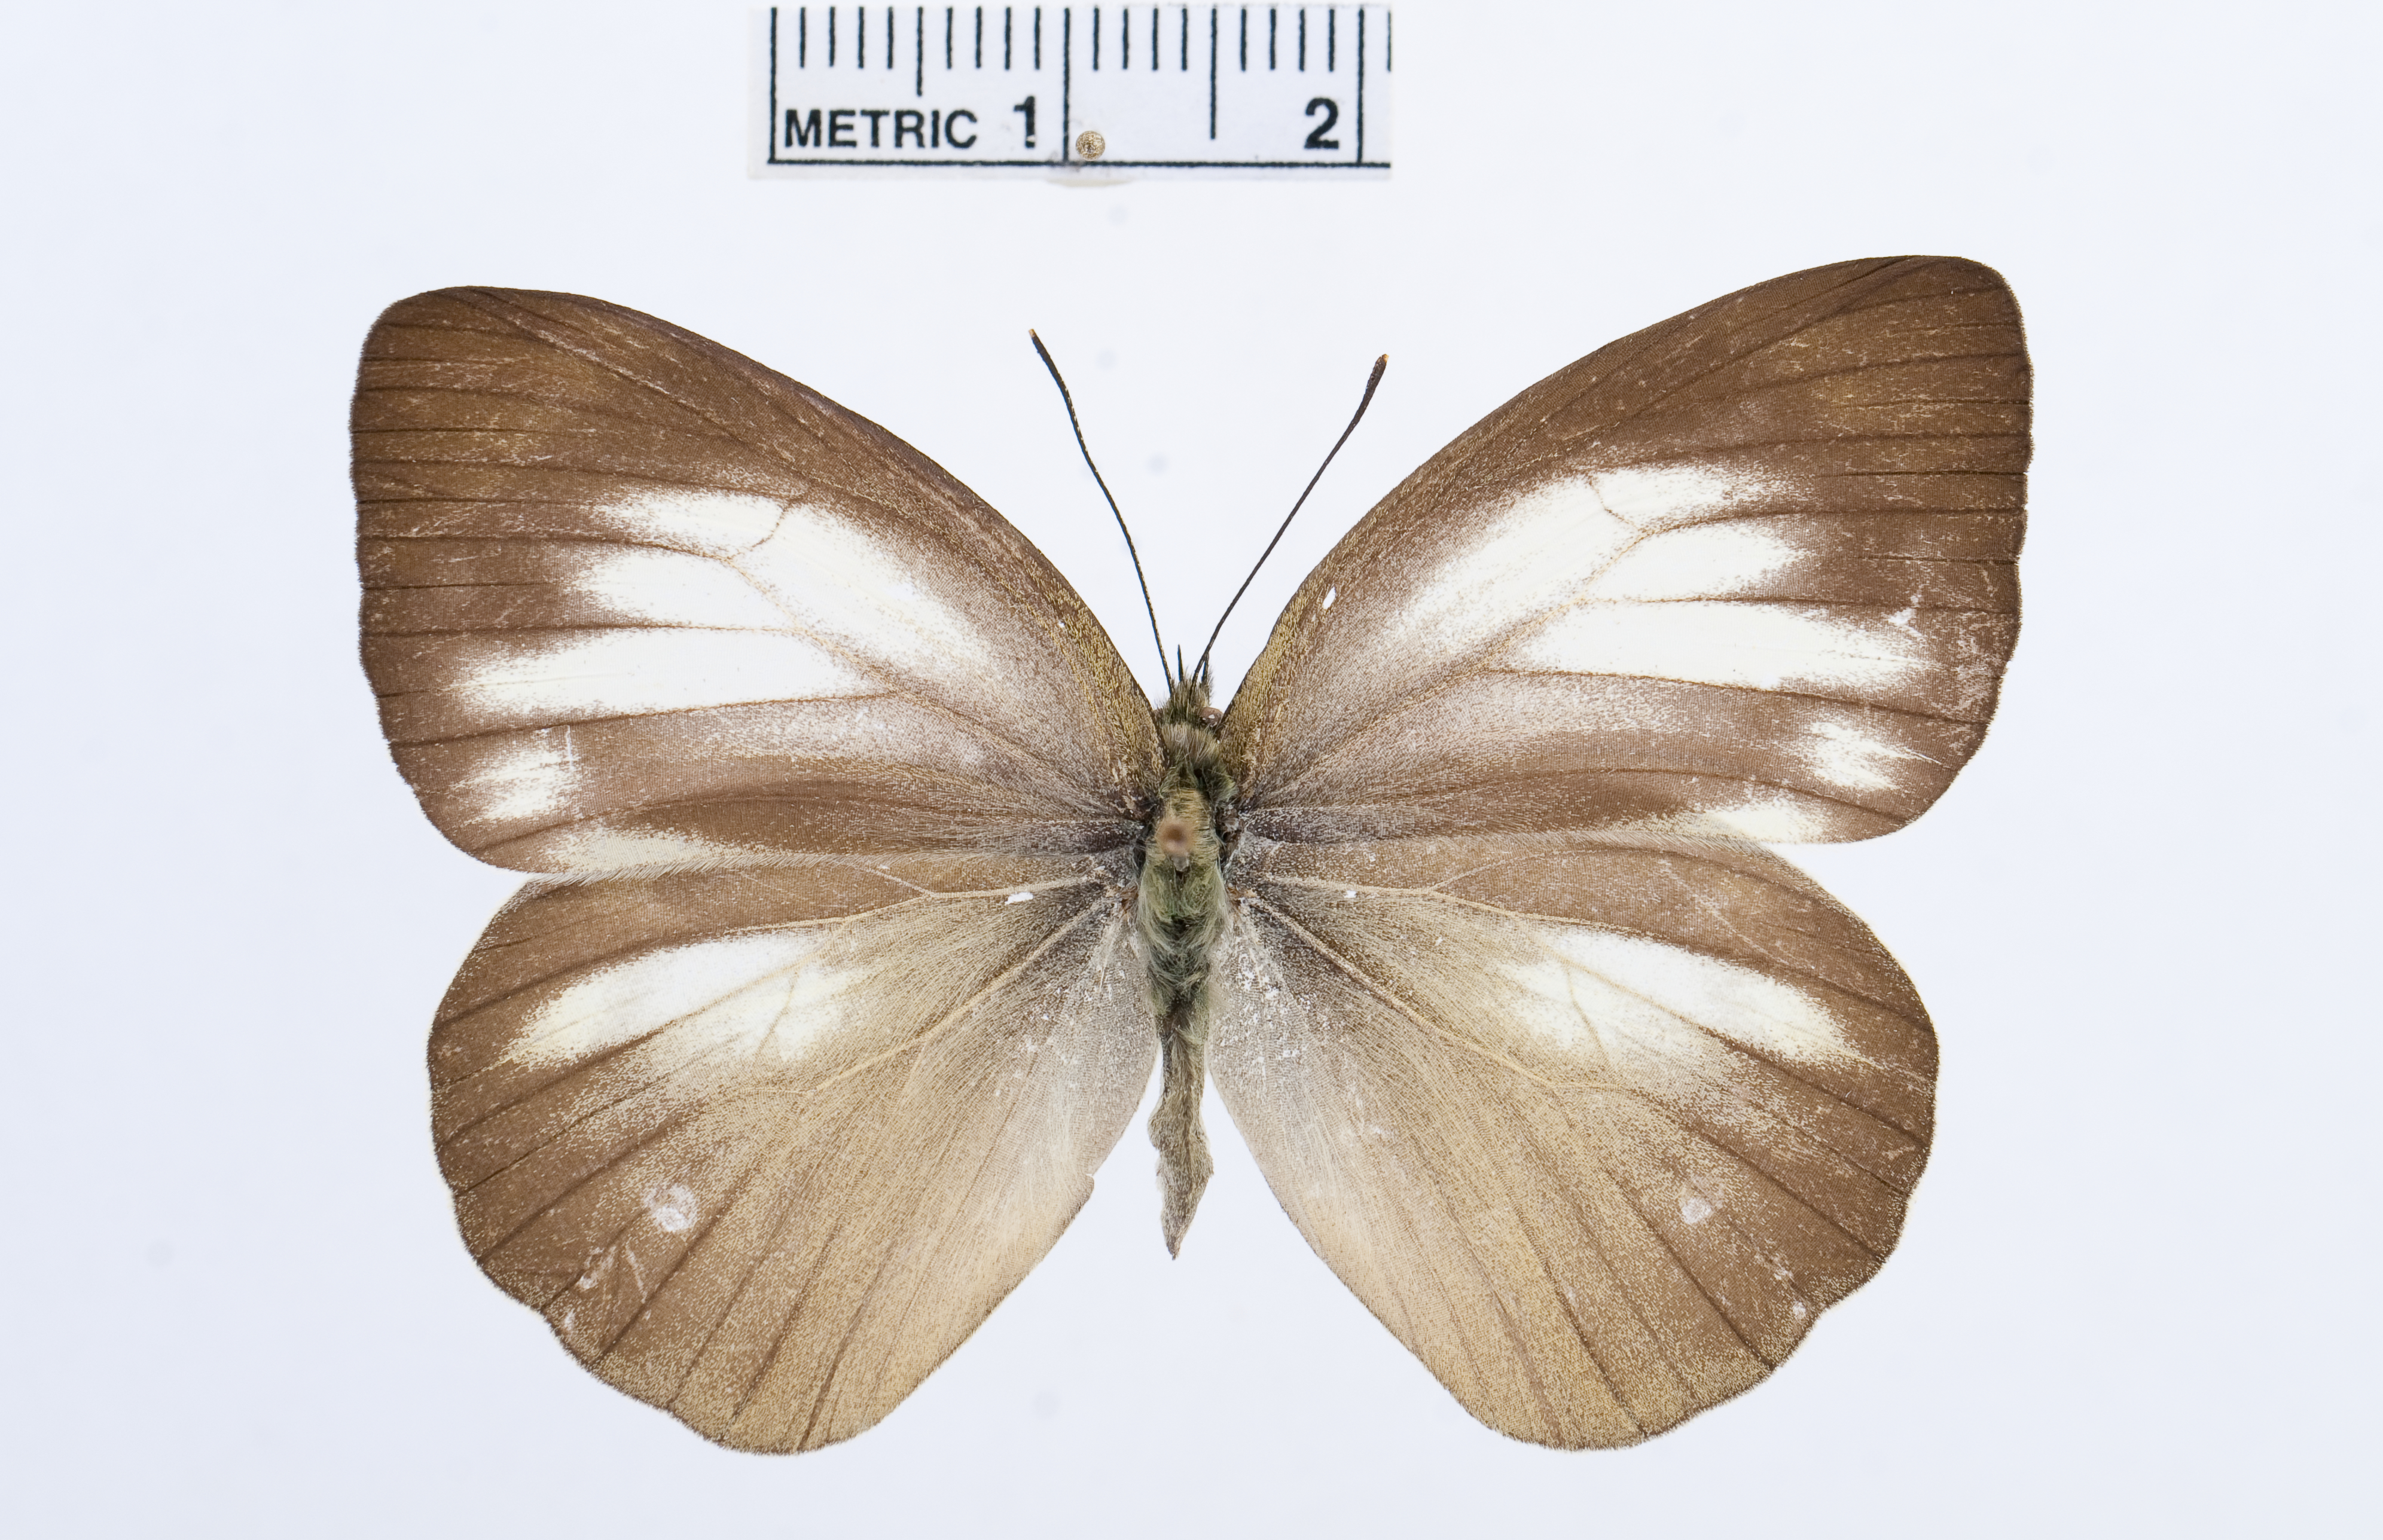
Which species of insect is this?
Cepora nadina
